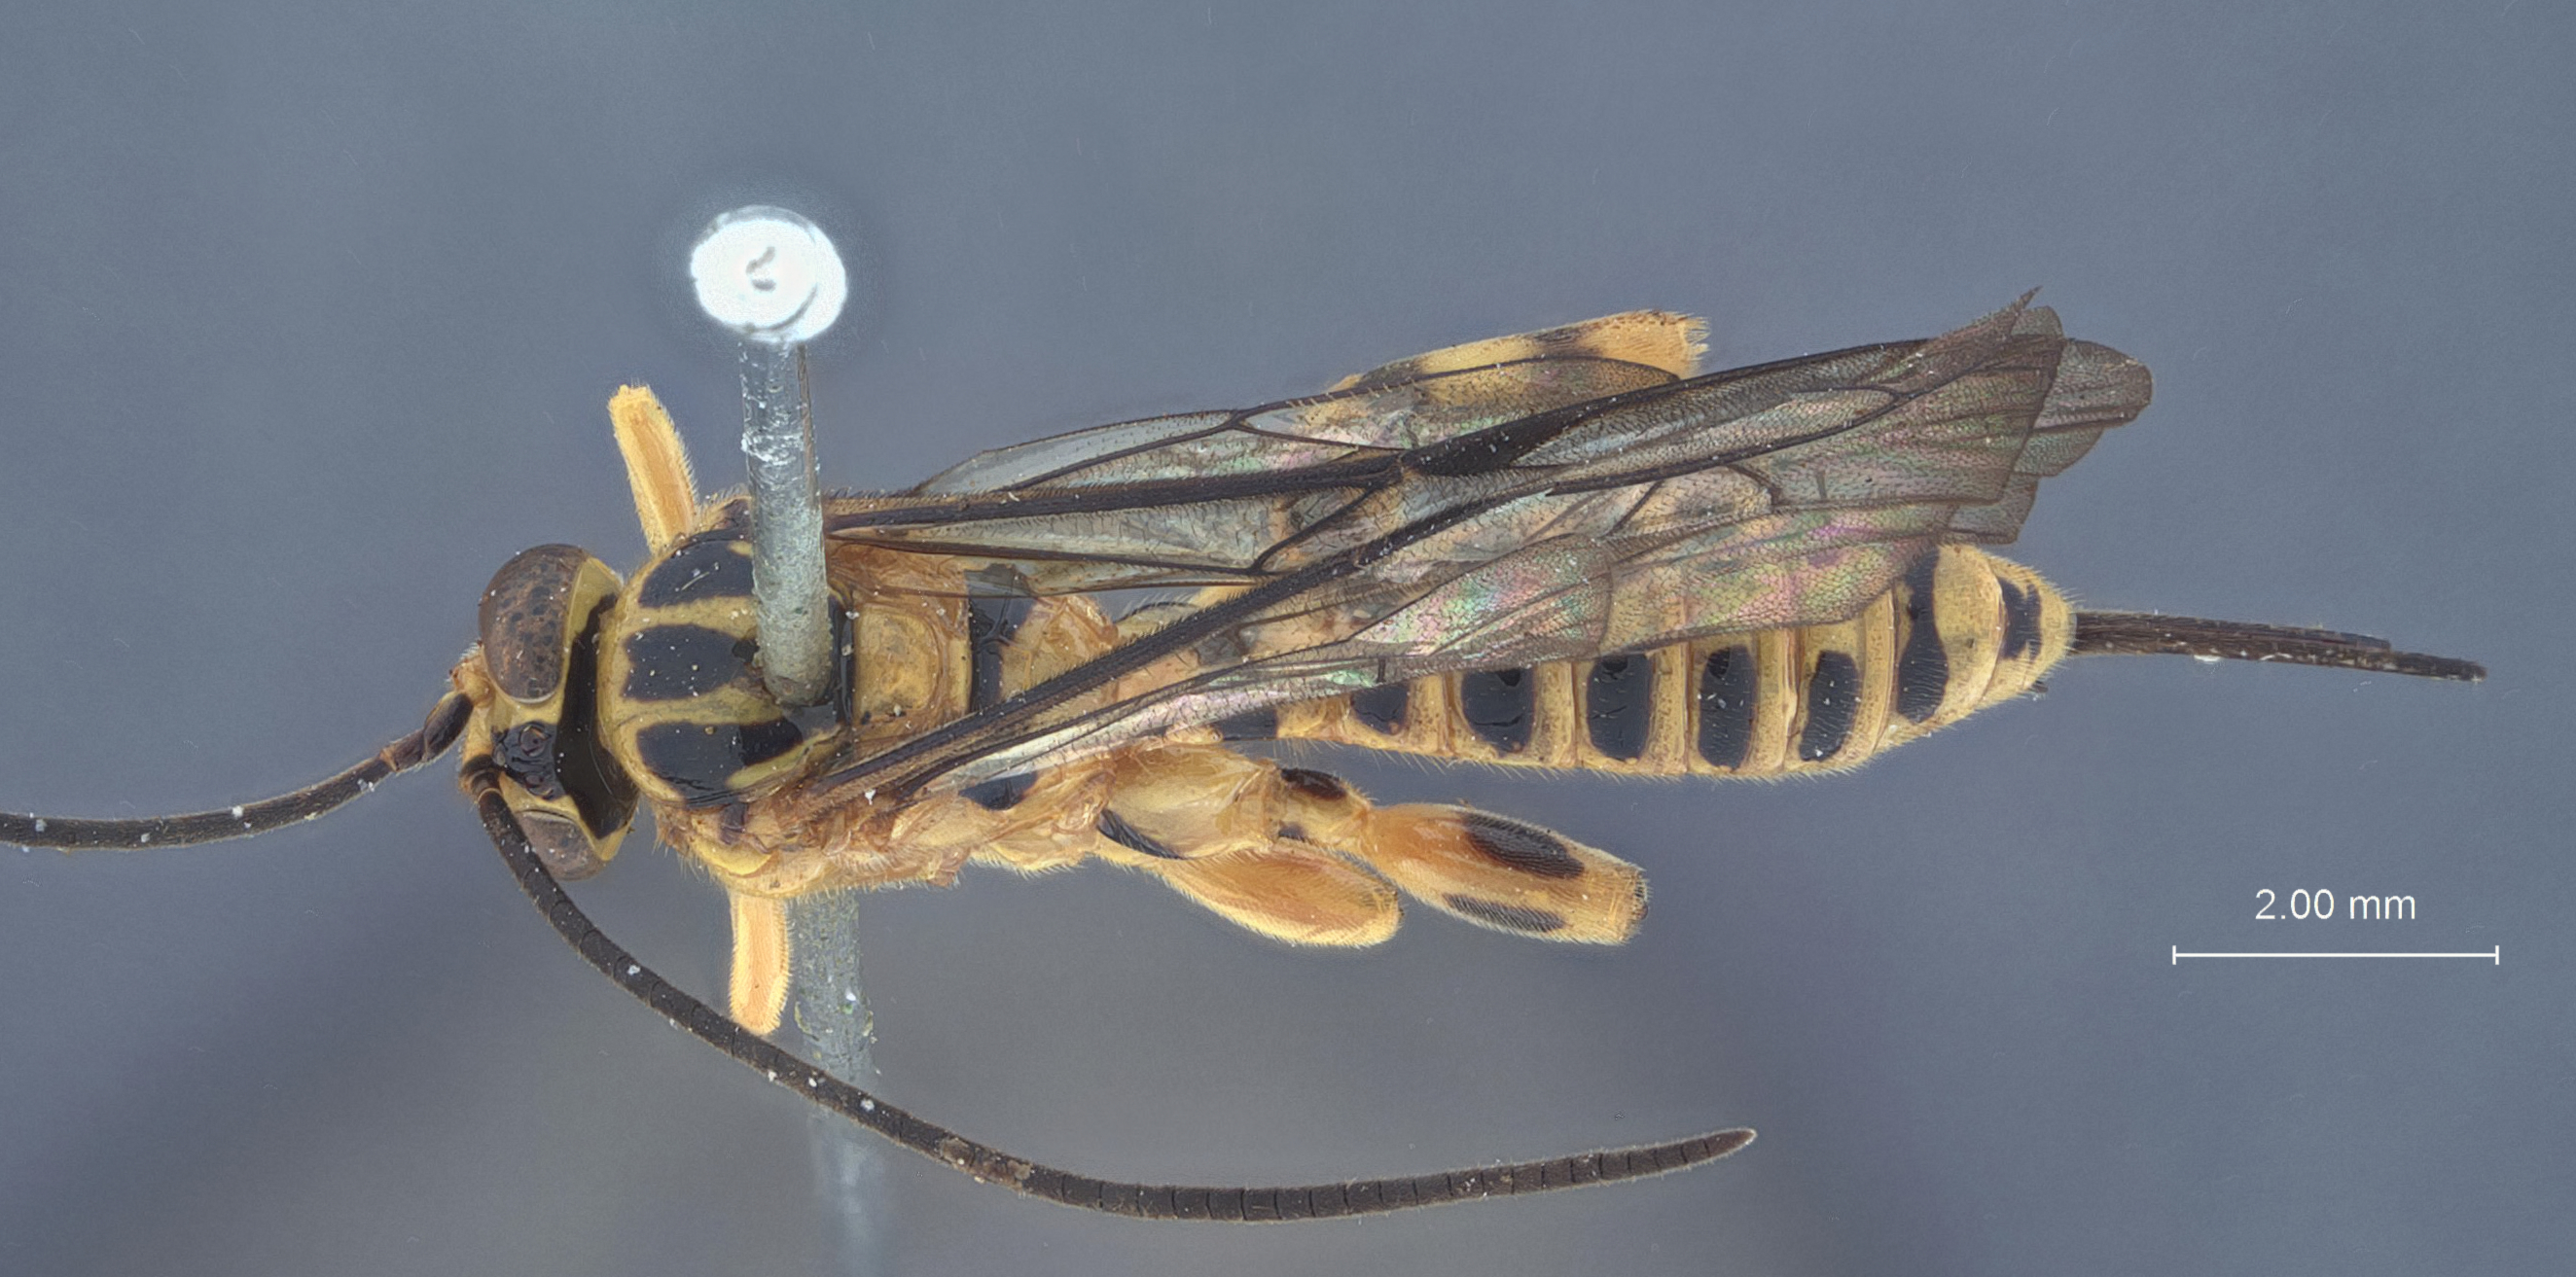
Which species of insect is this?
Xanthopimpla attenuata
